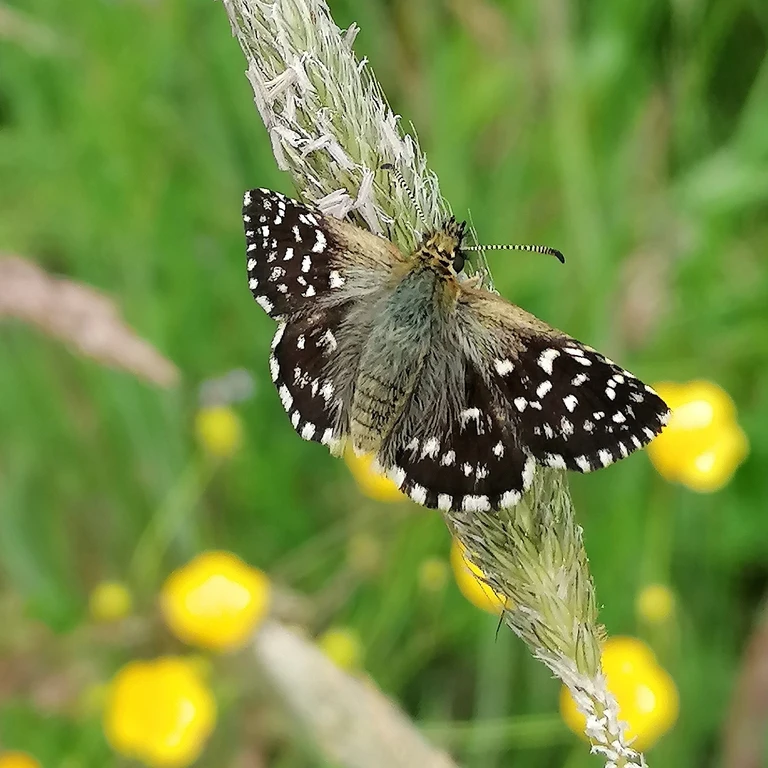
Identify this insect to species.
Pyrgus malvae
